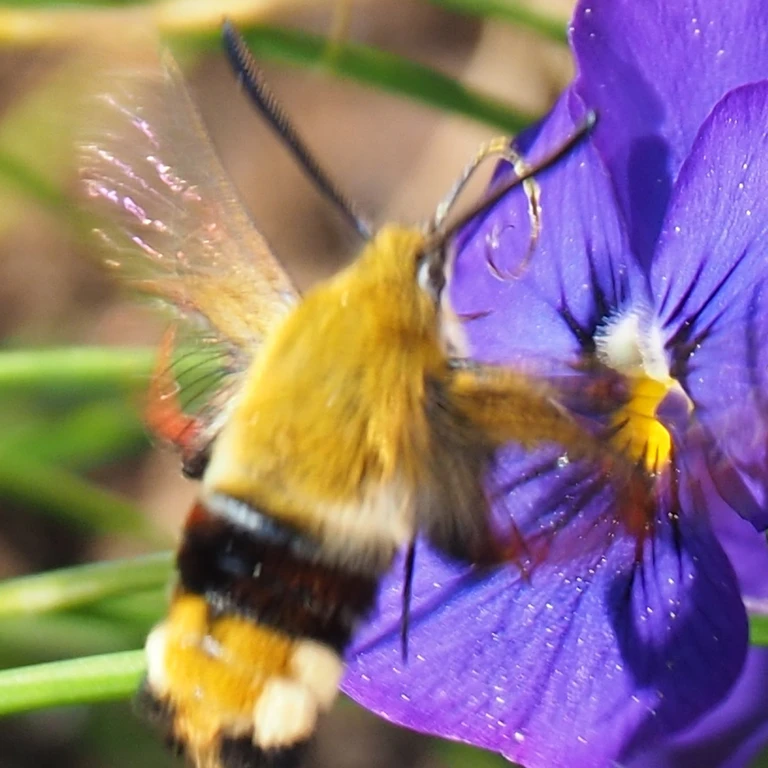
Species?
Hemaris fuciformis
